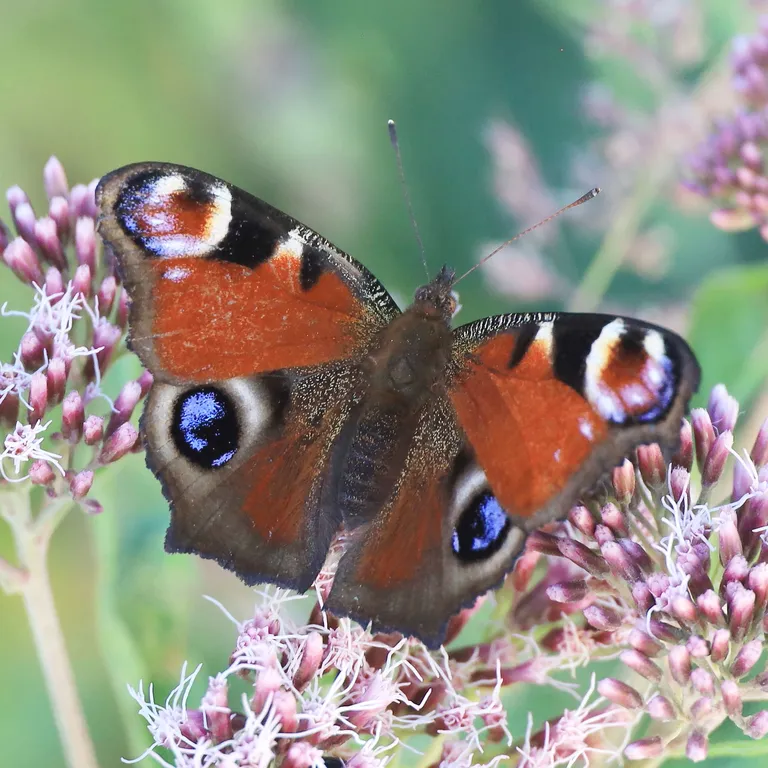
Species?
Aglais io
